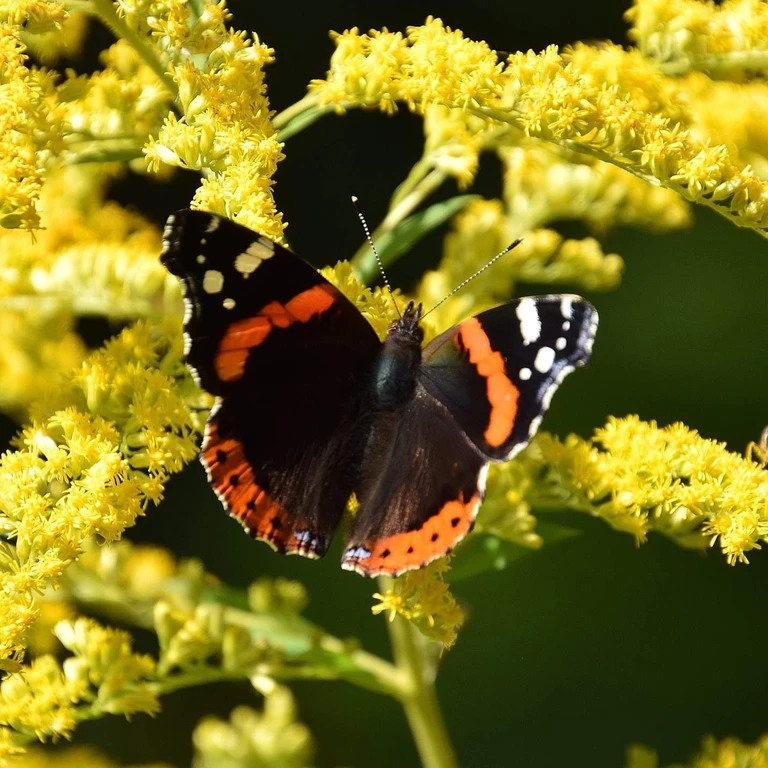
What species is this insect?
Vanessa atalanta
